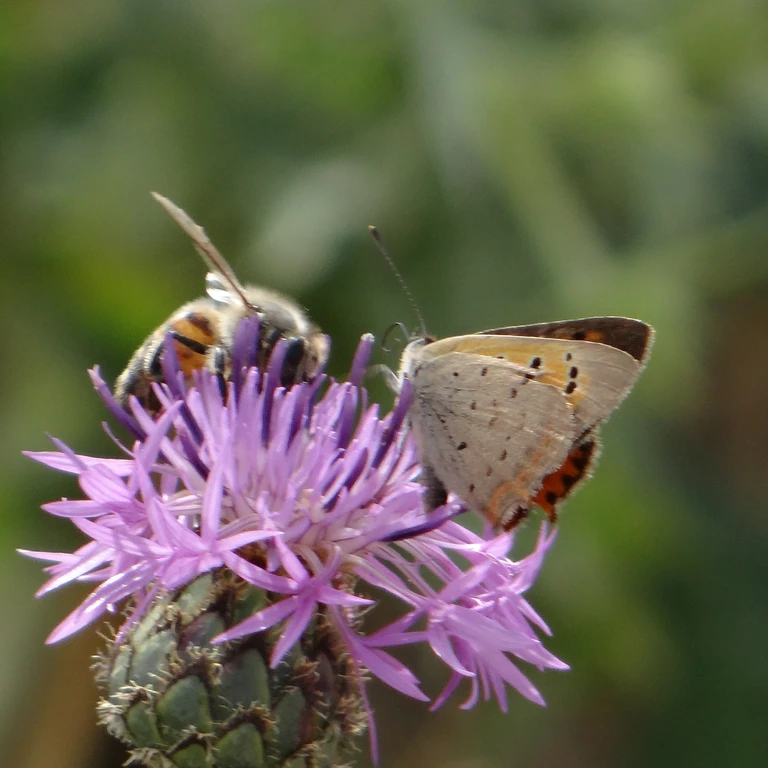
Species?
Lycaena phlaeas
